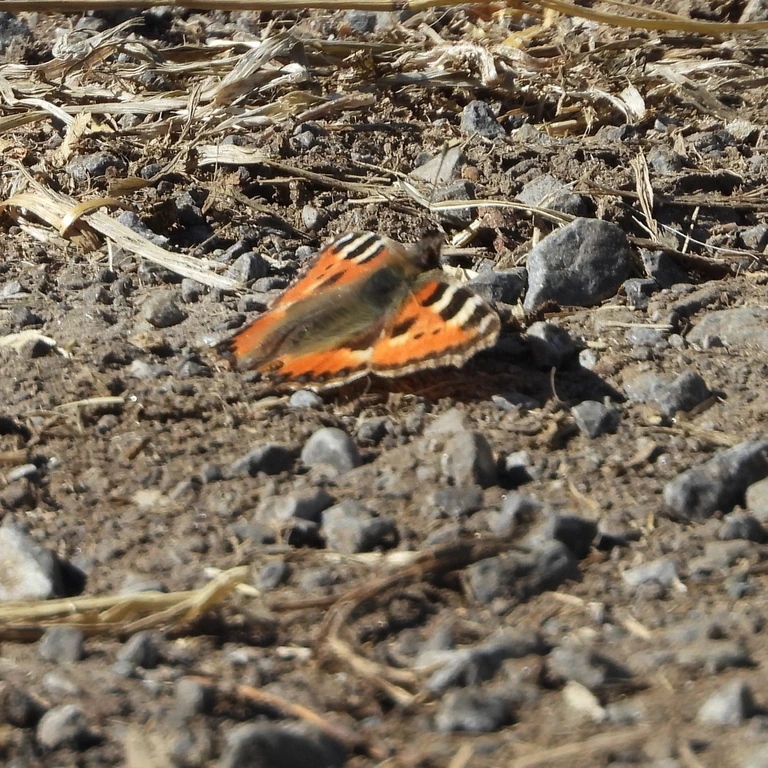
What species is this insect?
Aglais urticae
